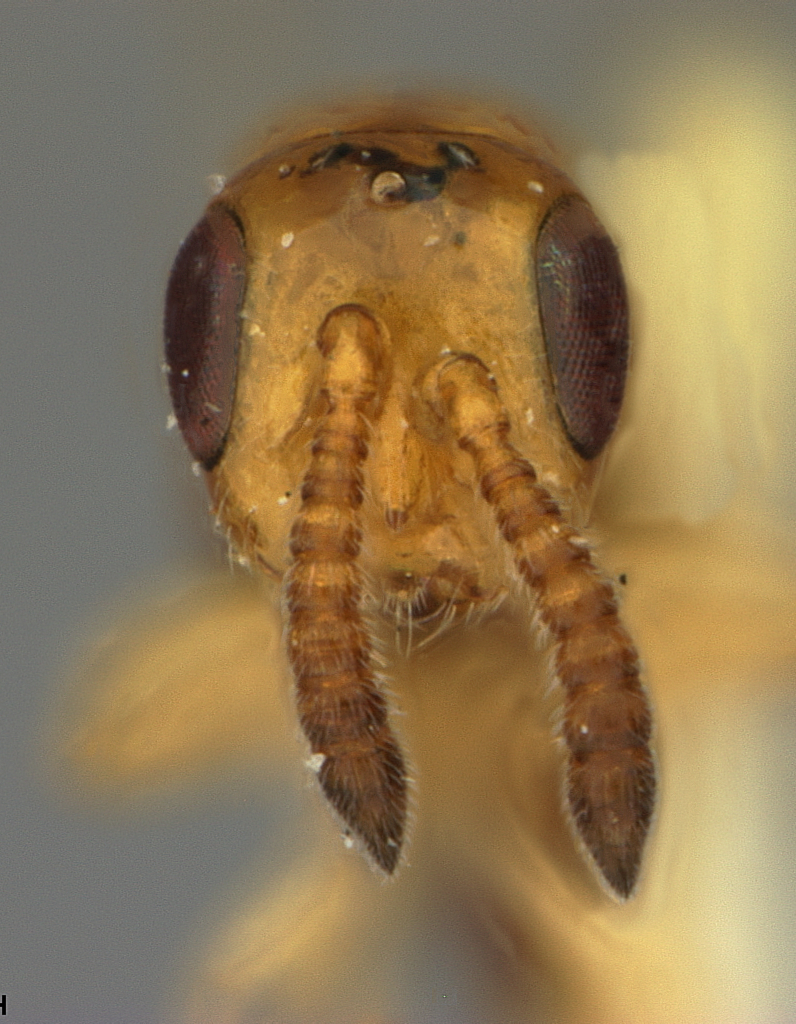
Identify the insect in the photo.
Cerocephala scolytivora
